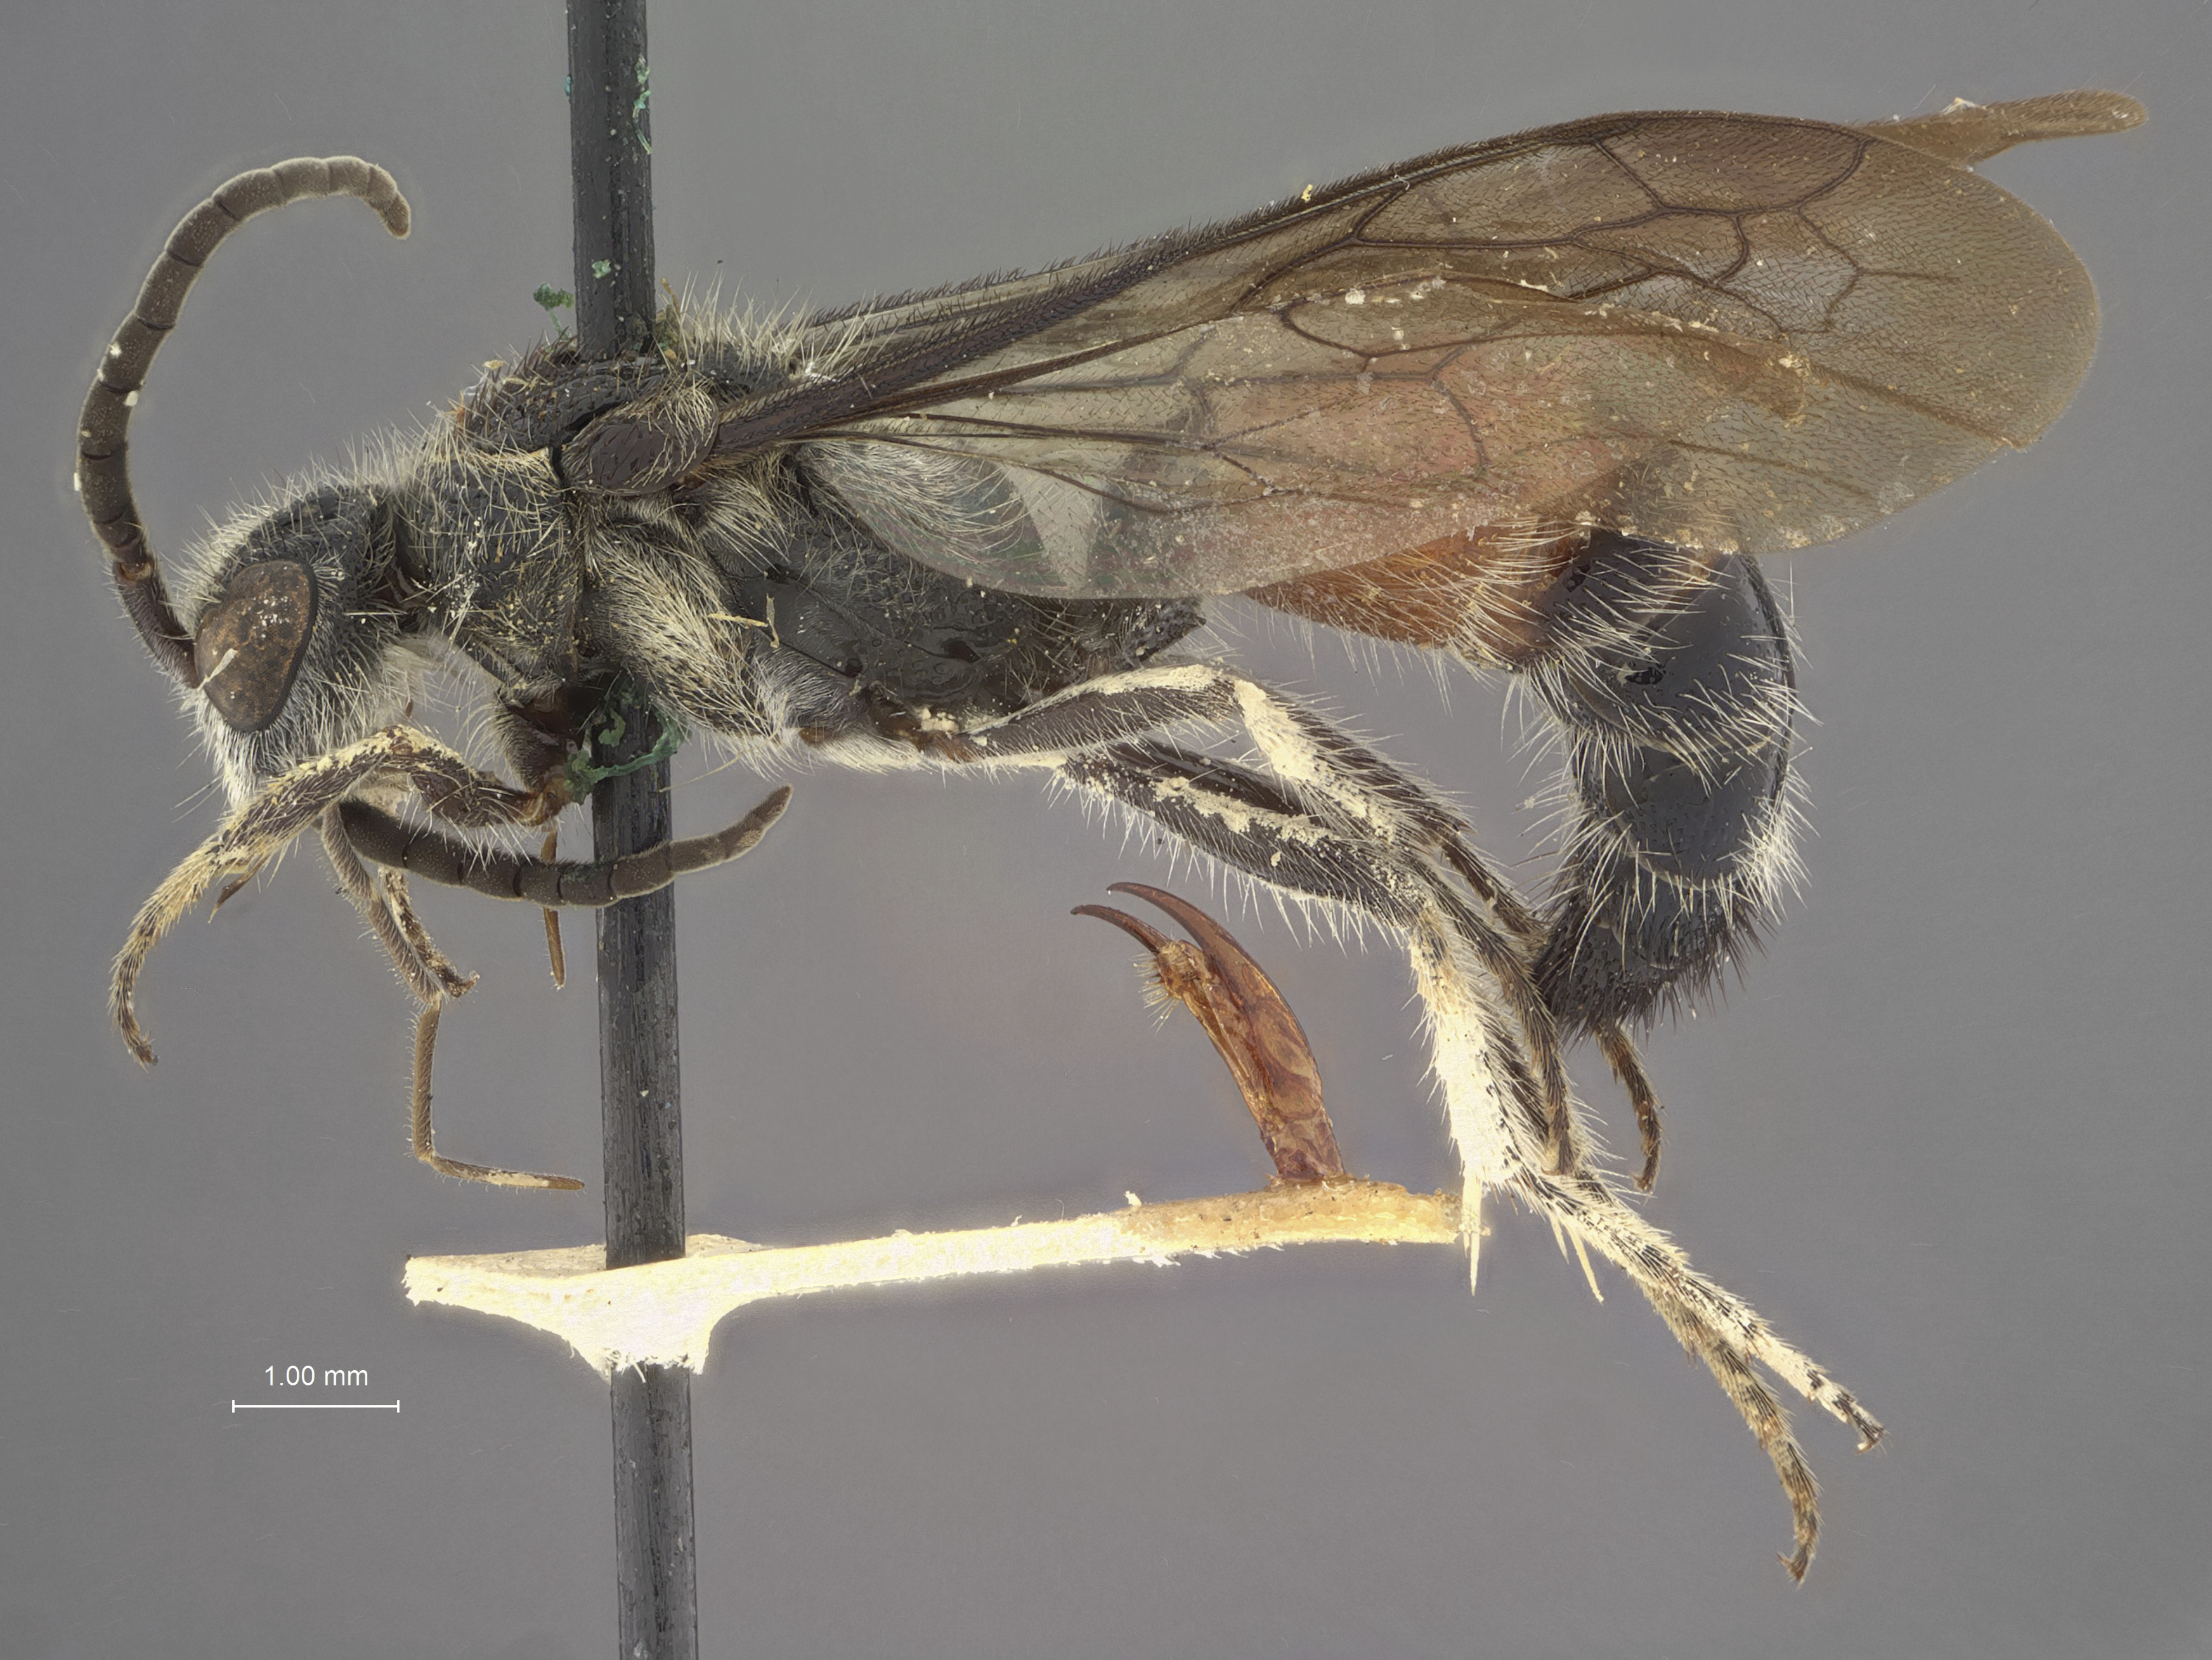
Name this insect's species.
Smicromyrme viriata
